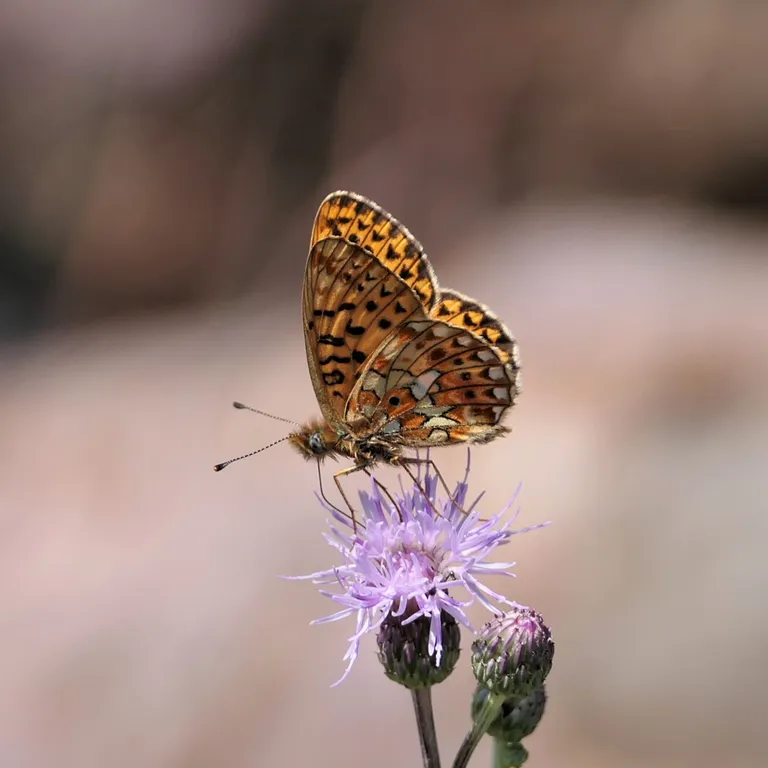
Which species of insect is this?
Boloria euphrosyne (also Clossiana euphrosyne)
